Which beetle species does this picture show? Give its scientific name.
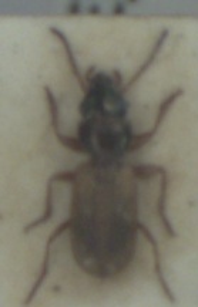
Bembidion laterale
